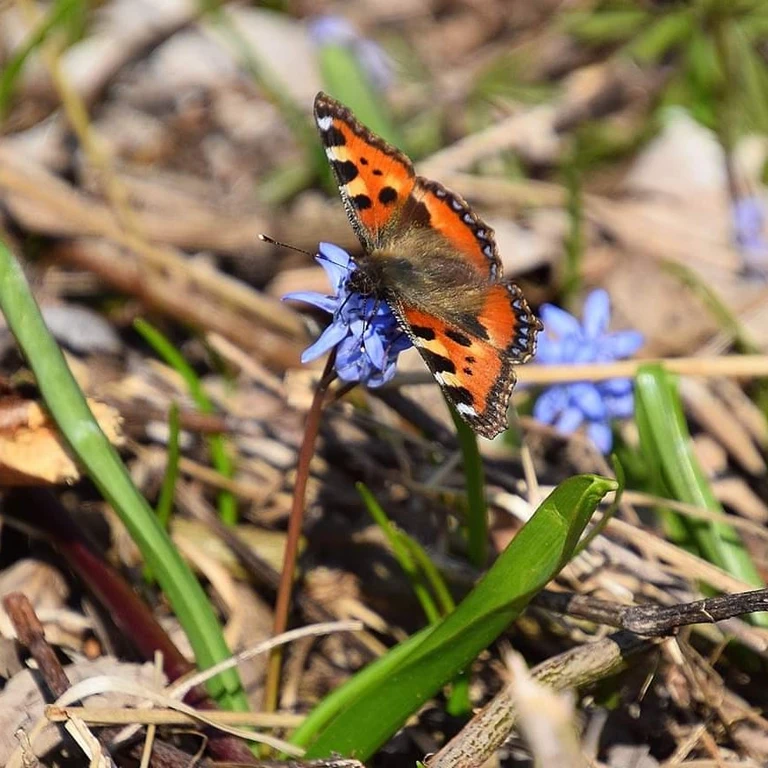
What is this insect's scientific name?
Aglais urticae
